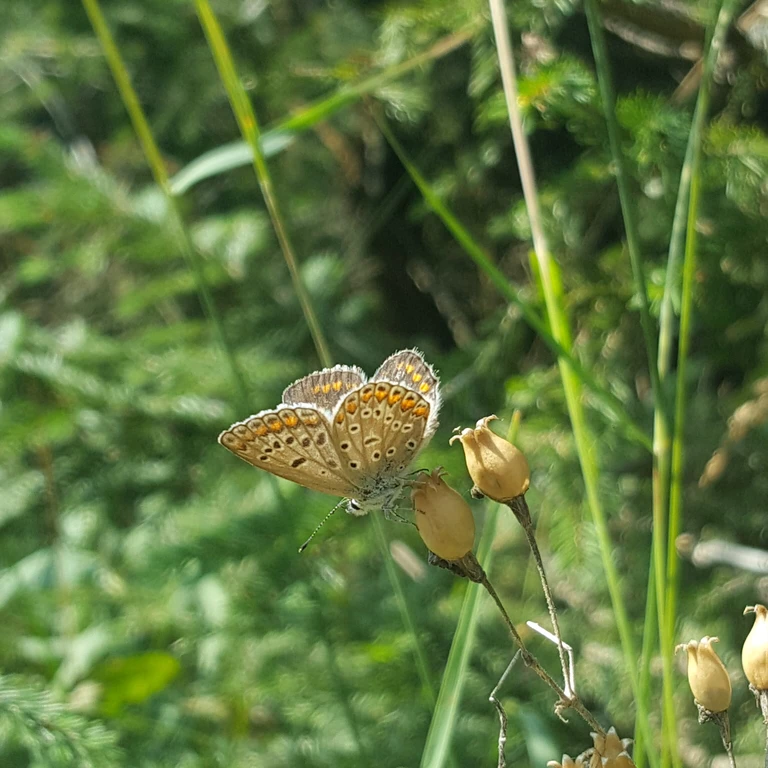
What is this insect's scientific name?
Polyommatus icarus
